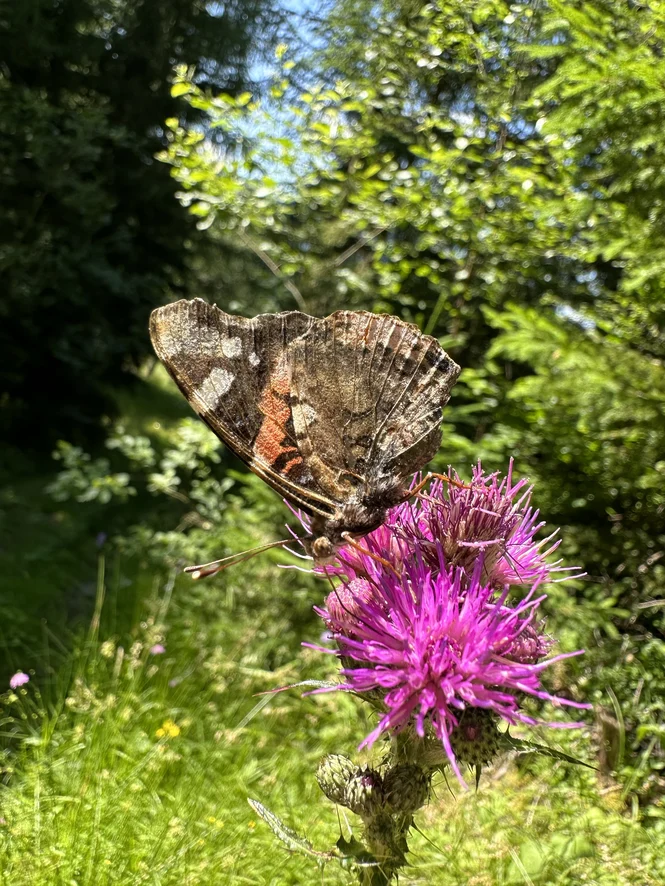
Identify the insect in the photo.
Vanessa atalanta
